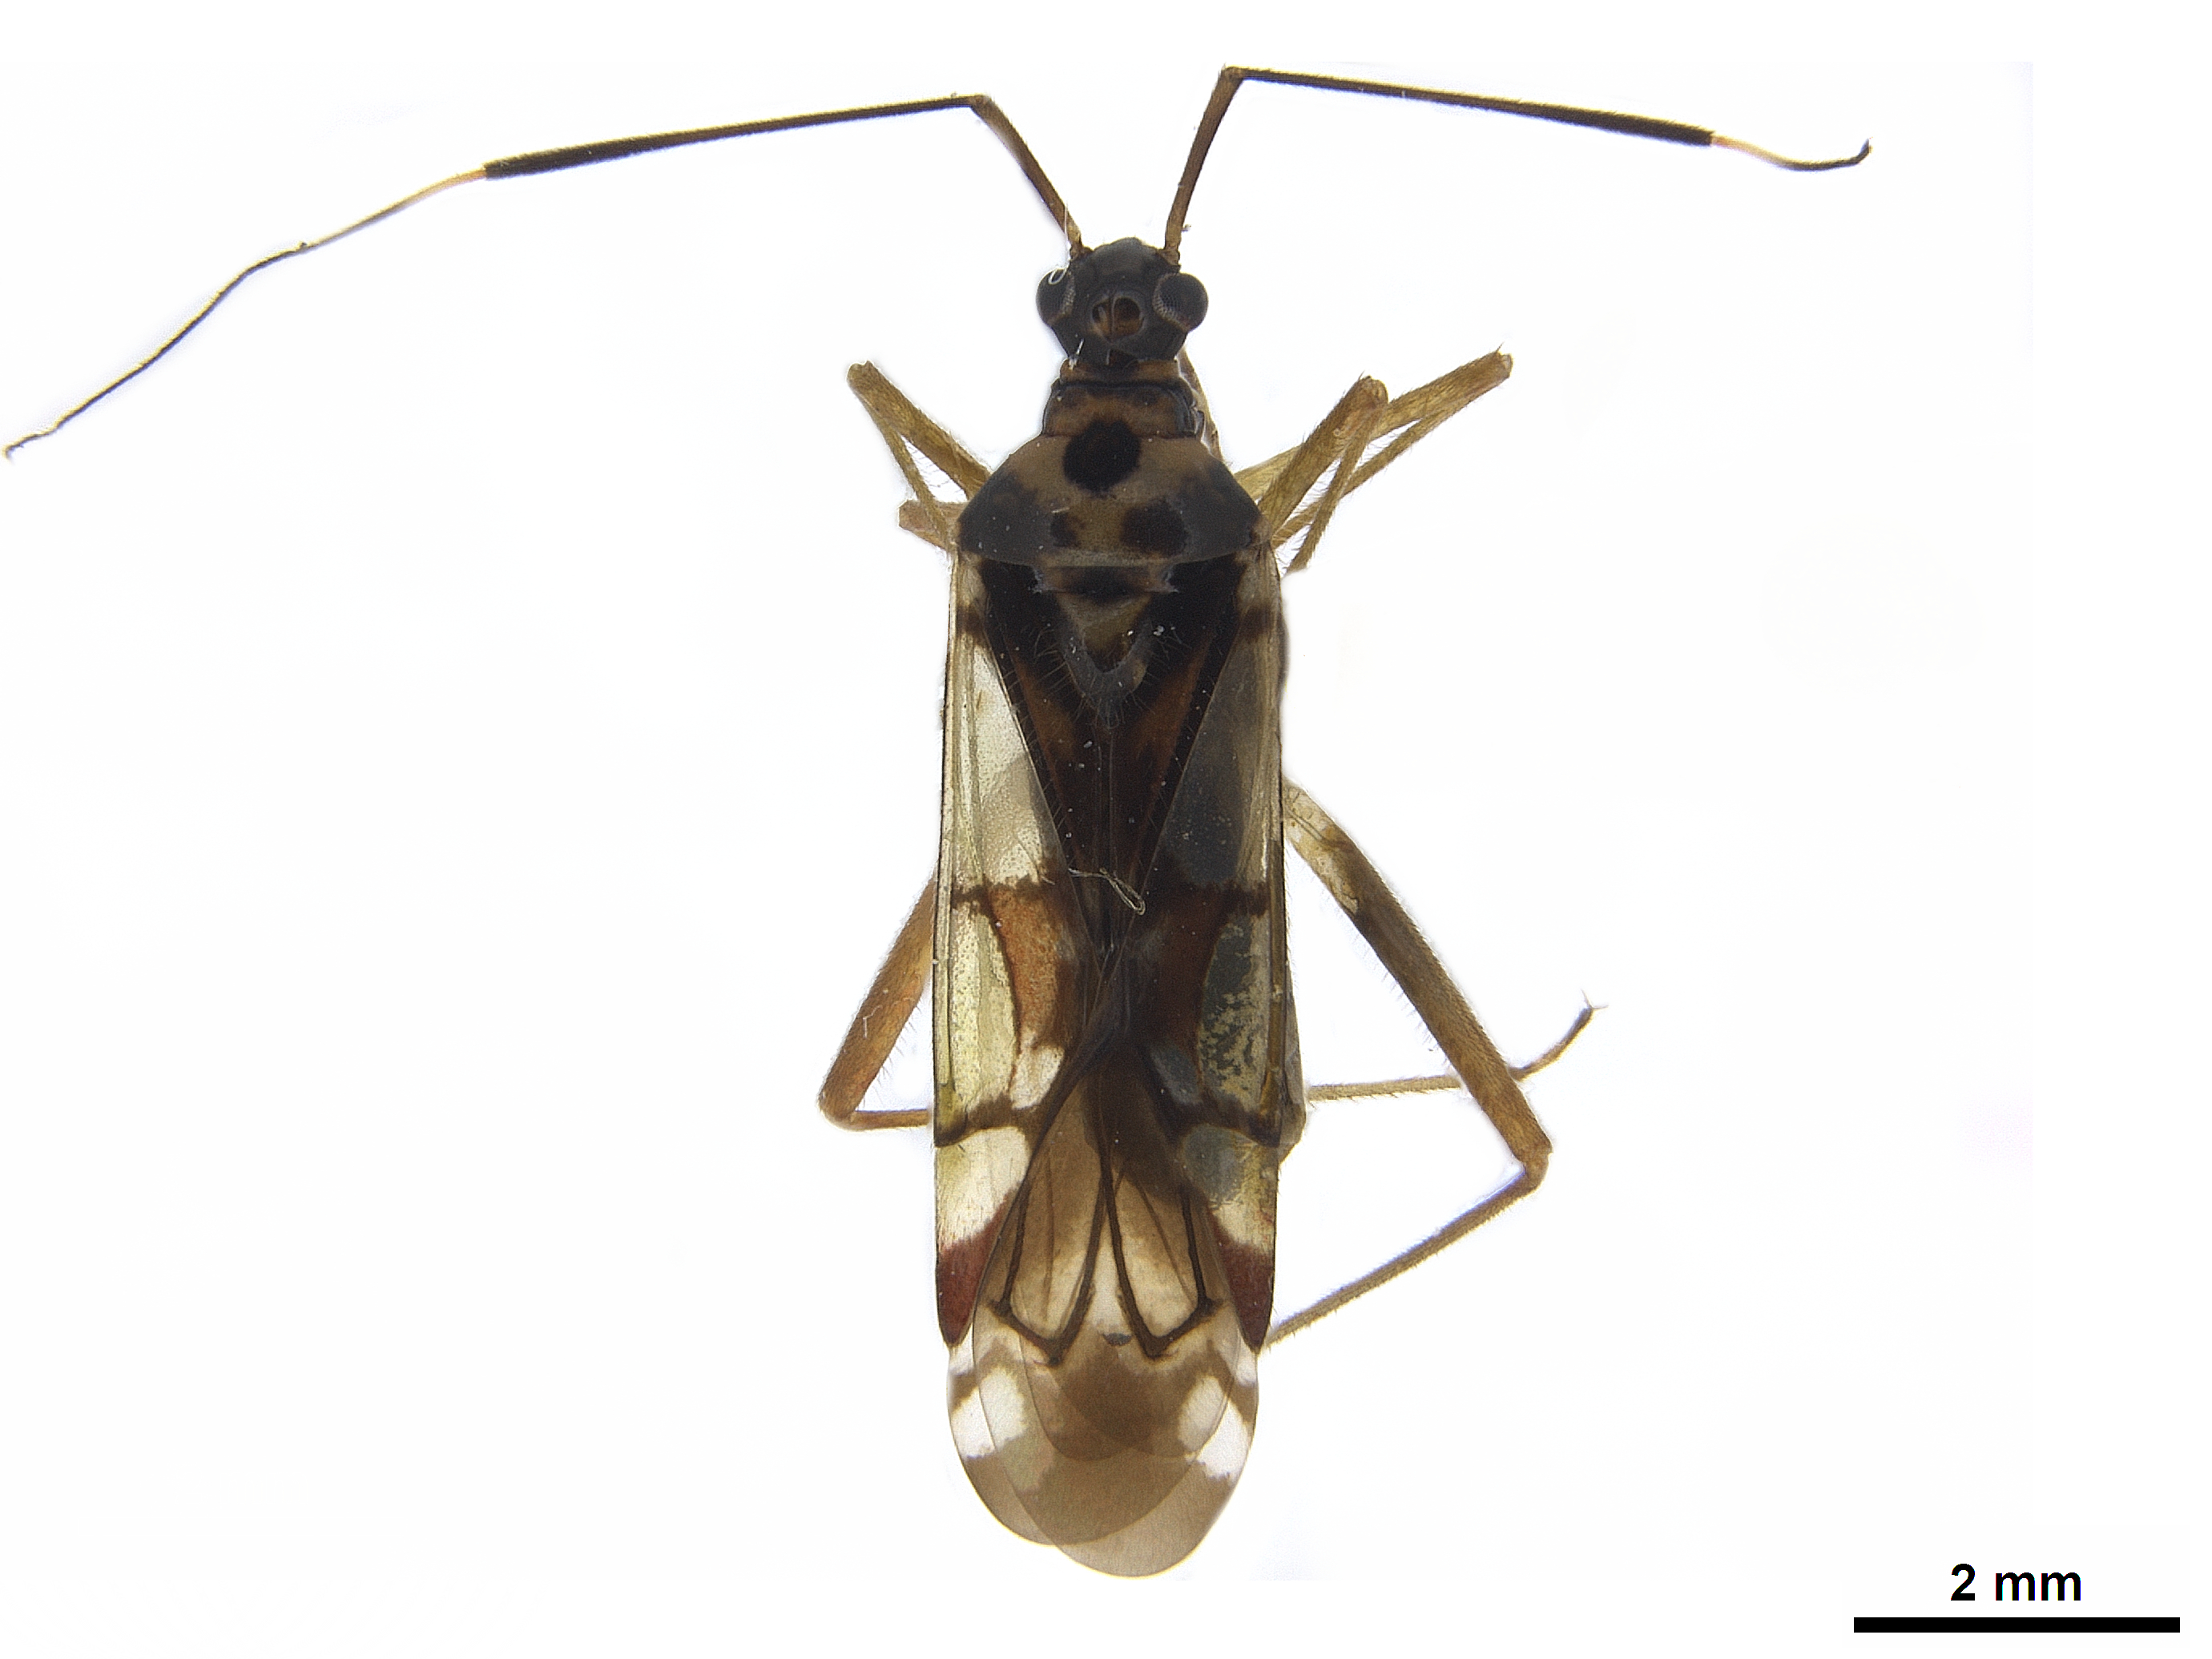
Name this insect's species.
Onomaus lautus
